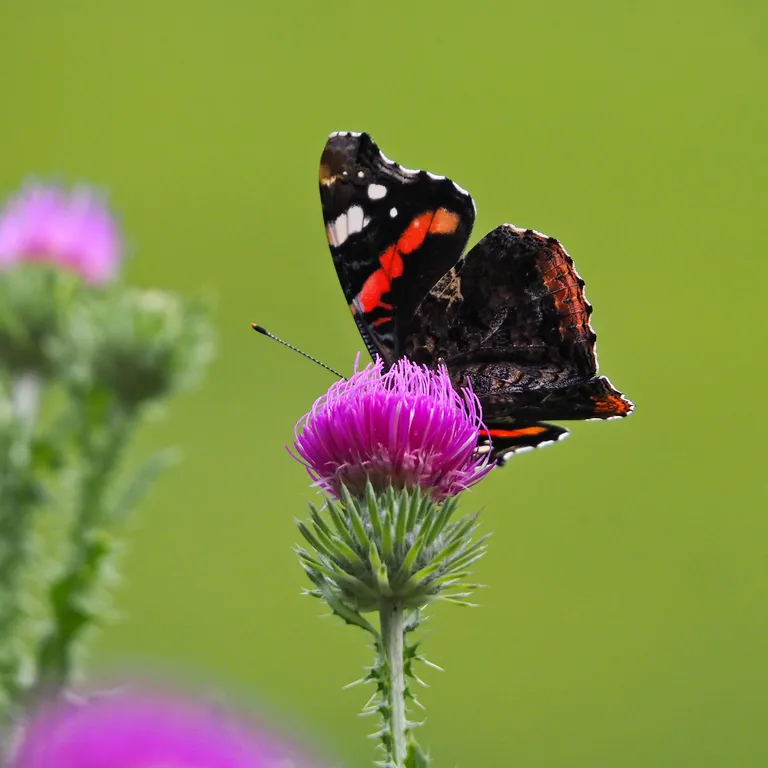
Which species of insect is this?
Vanessa atalanta
